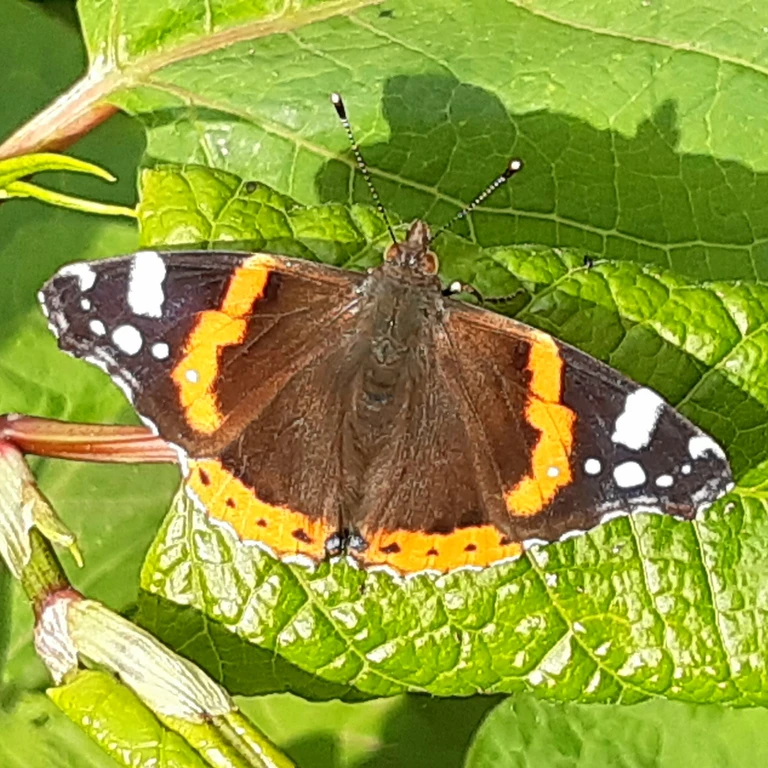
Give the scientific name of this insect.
Vanessa atalanta
